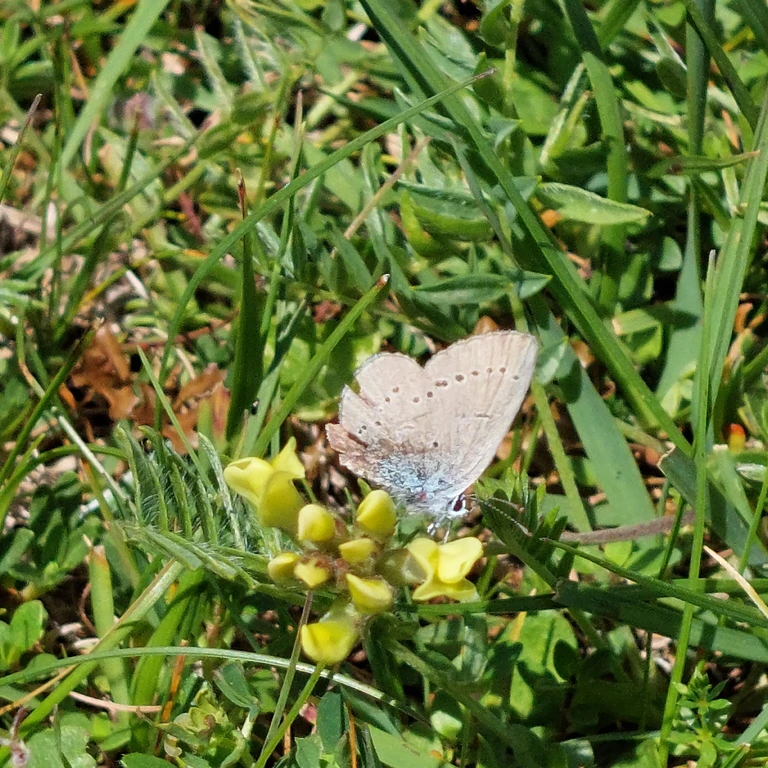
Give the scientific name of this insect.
Cyaniris semiargus
